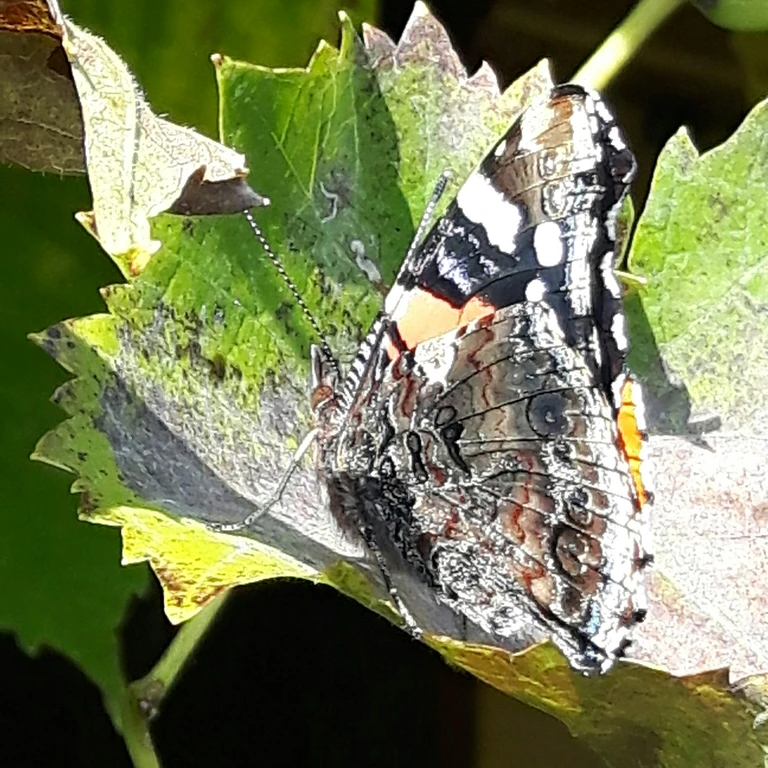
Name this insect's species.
Vanessa atalanta
